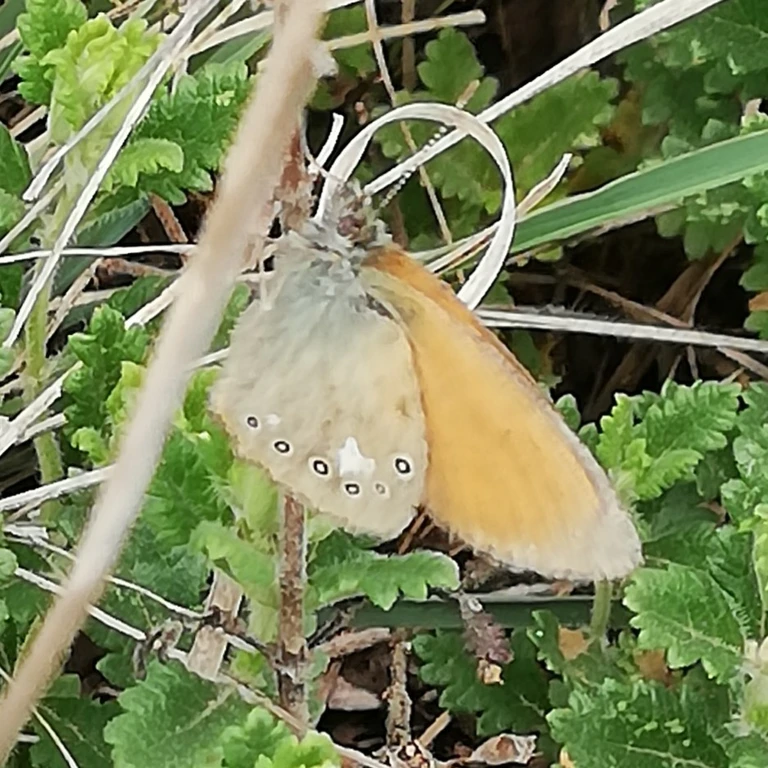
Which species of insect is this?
Coenonympha glycerion (also Coenonympha iphis)
